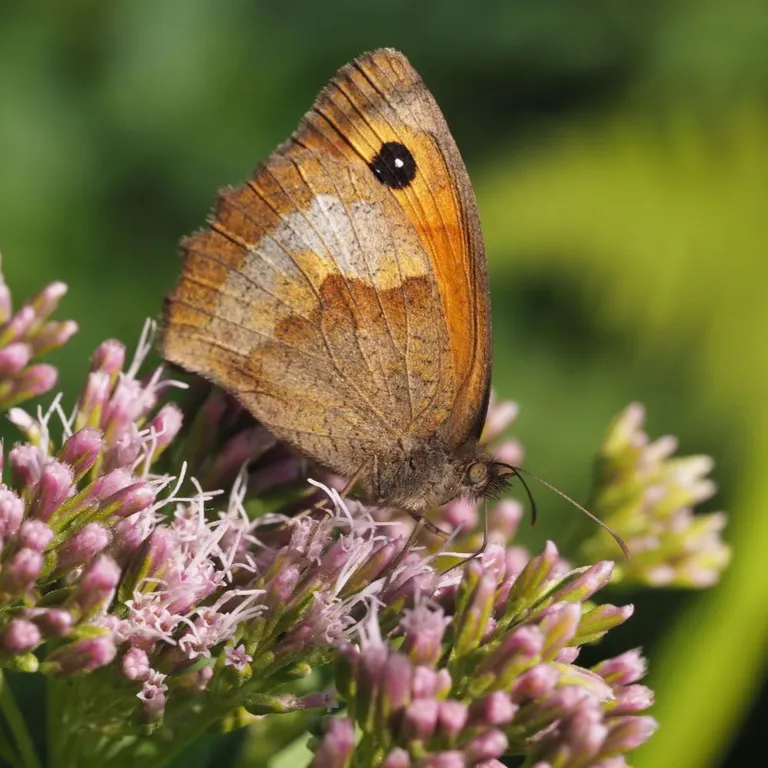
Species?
Maniola jurtina
